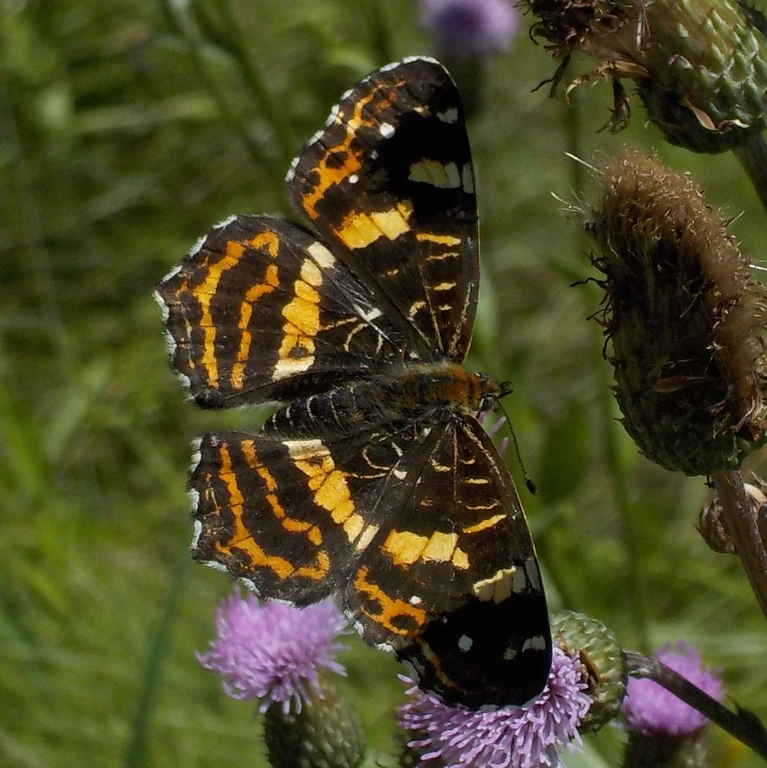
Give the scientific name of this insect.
Araschnia levana
